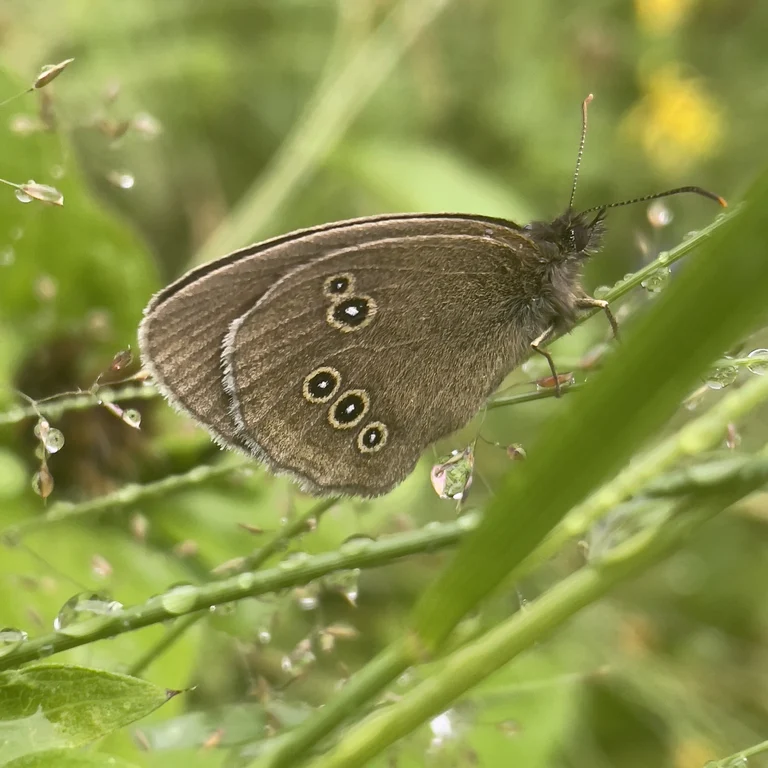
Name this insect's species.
Aphantopus hyperantus
